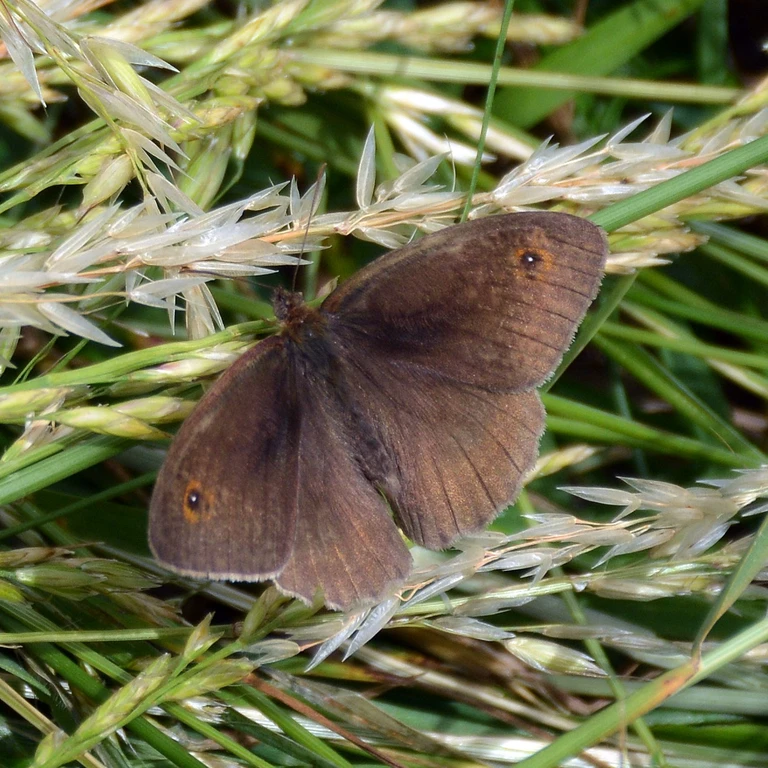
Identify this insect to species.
Maniola jurtina
